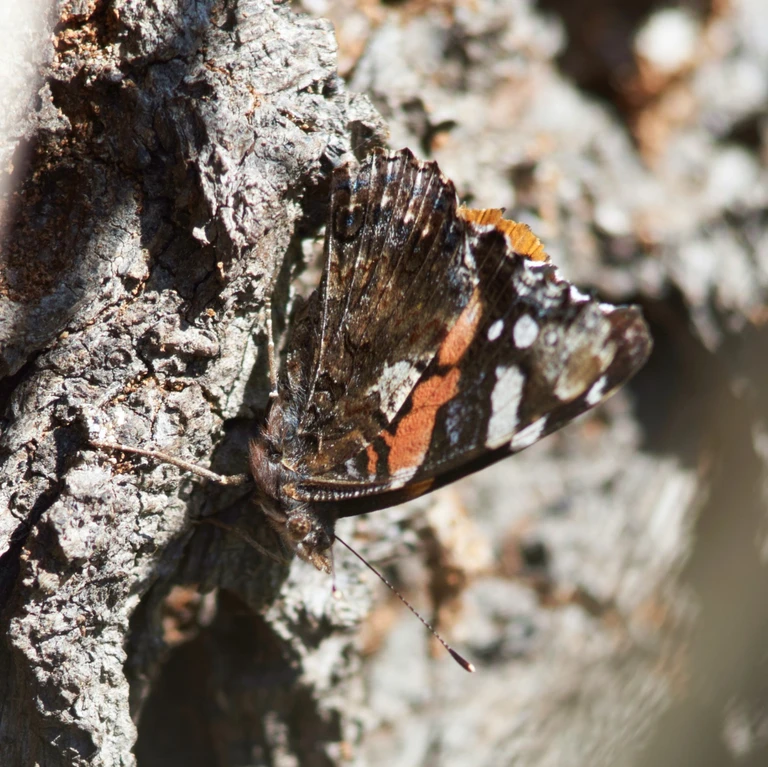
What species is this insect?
Vanessa atalanta
